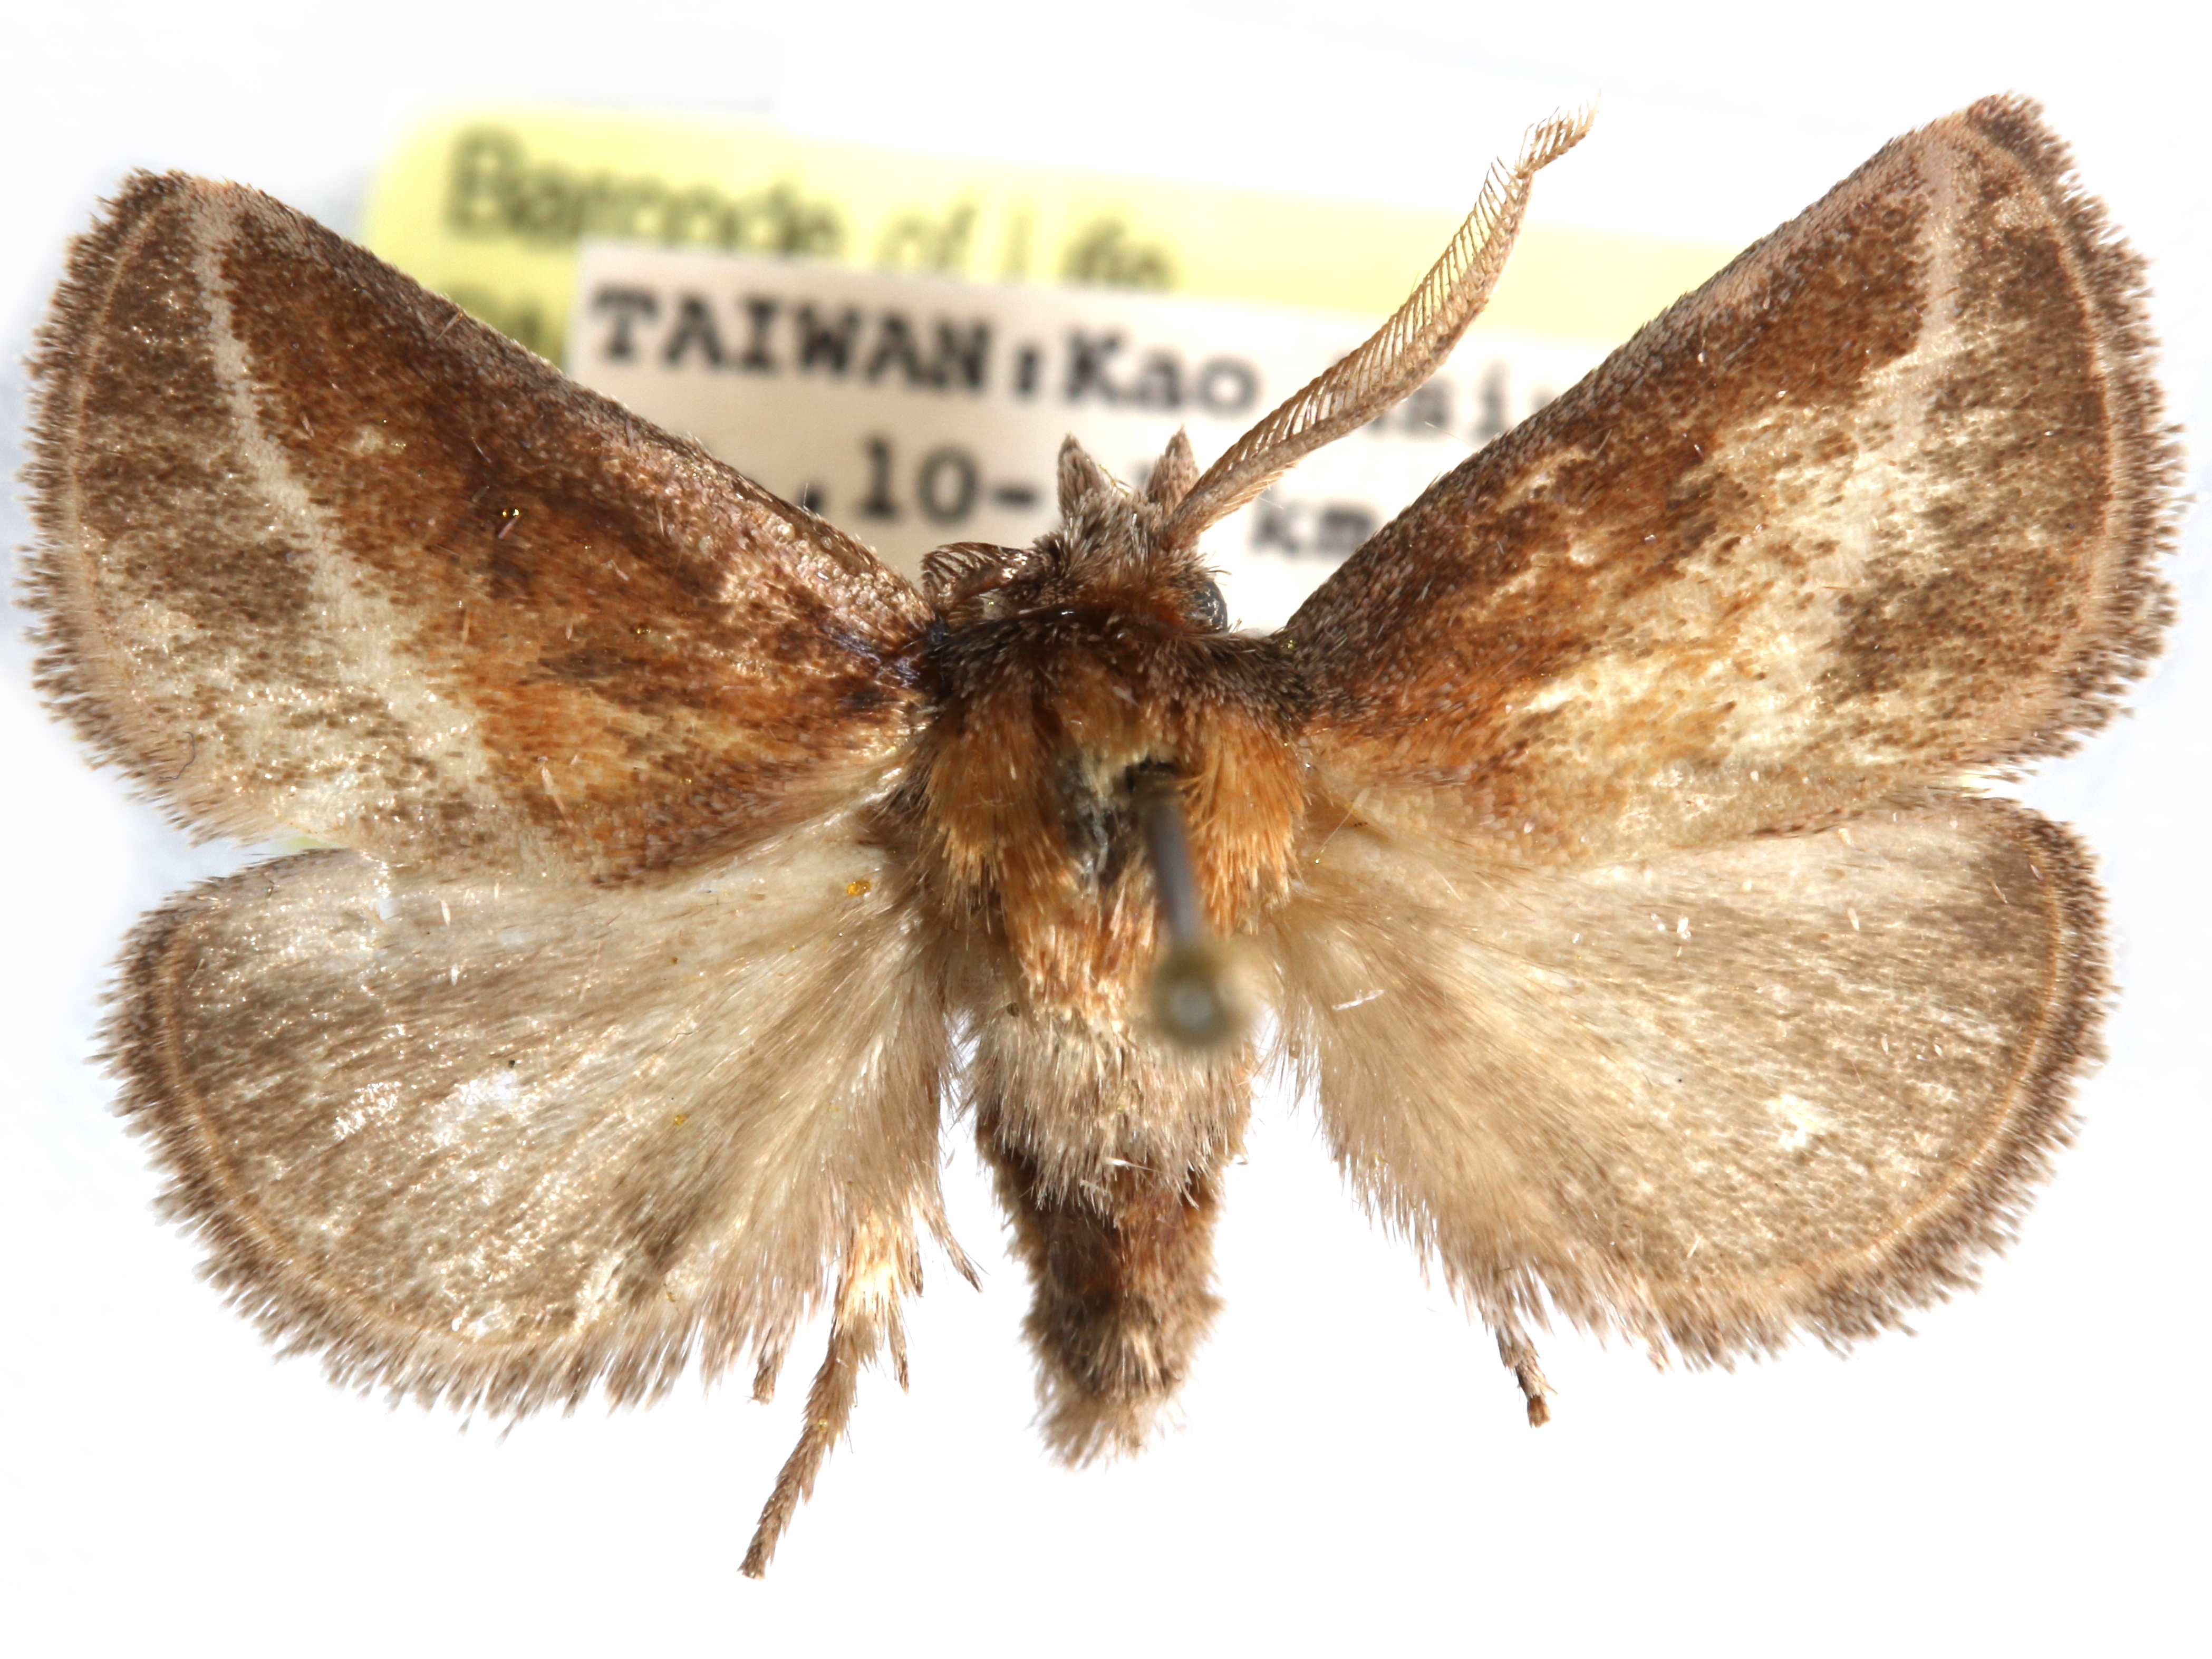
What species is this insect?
Darna pallivitta
